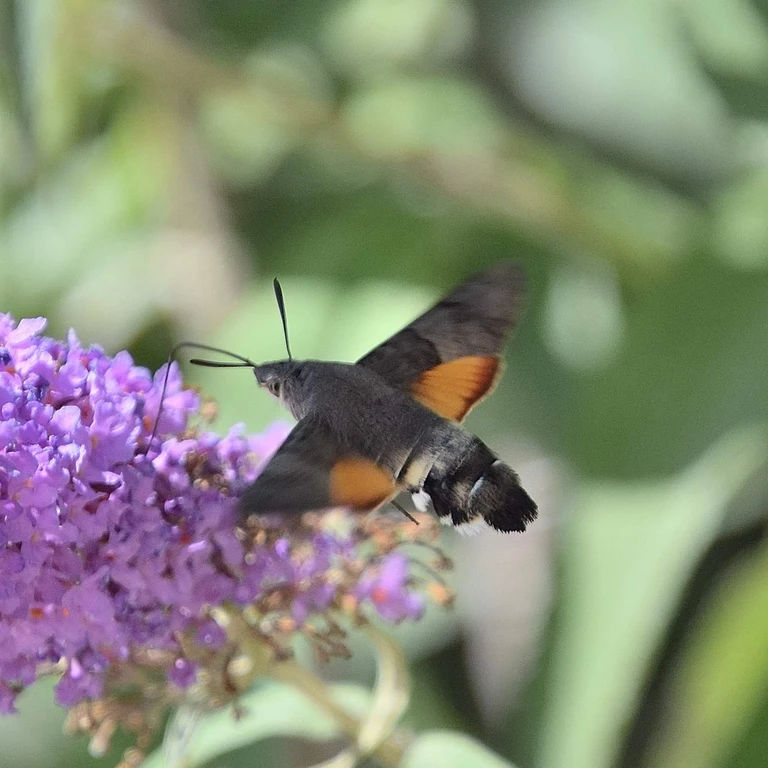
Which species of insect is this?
Macroglossum stellatarum
